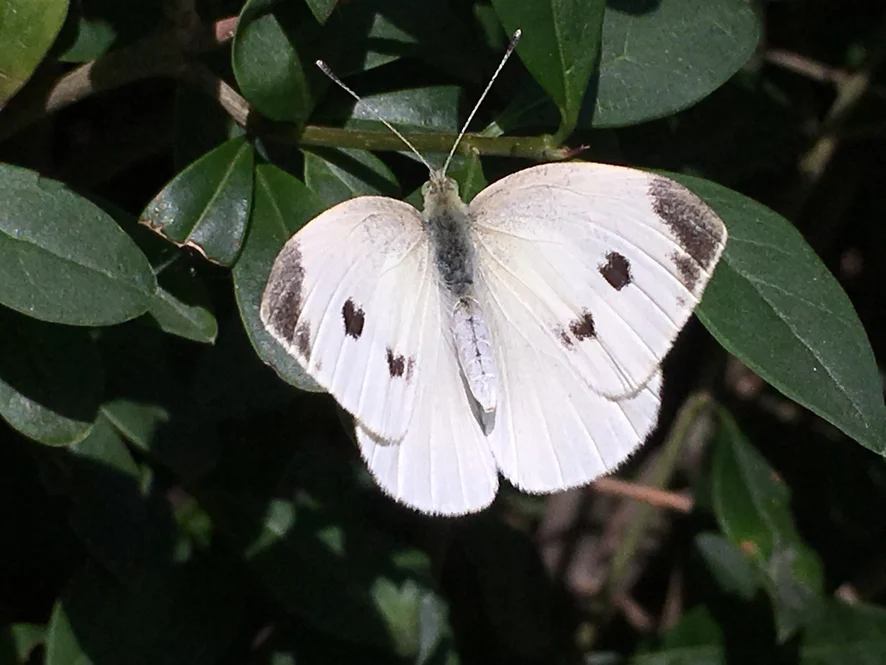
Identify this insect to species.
Pieris rapae
